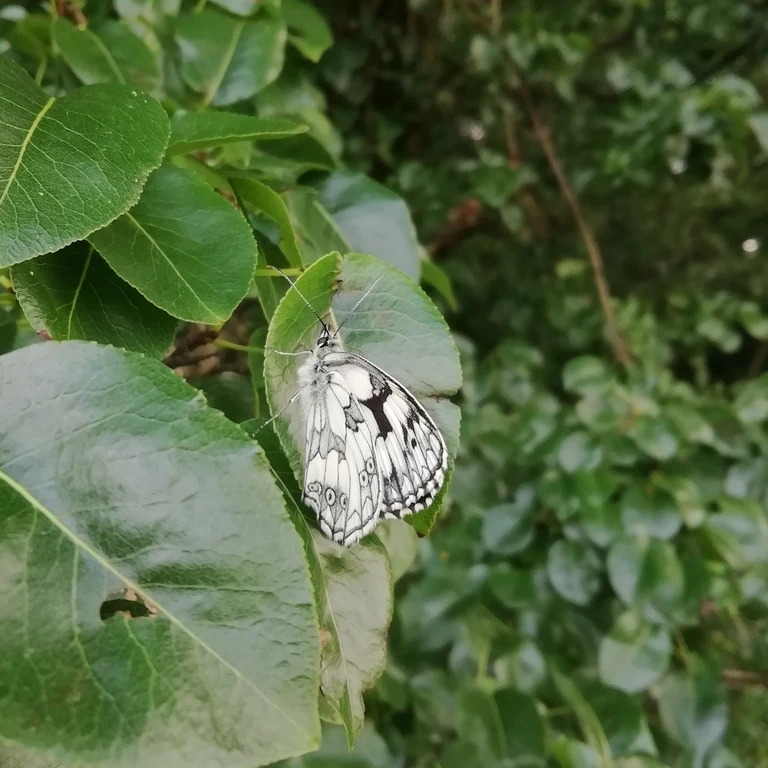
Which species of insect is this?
Melanargia galathea
